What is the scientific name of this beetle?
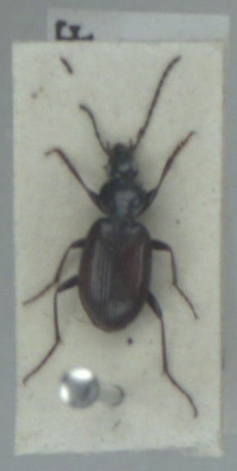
Agonum fuliginosum
